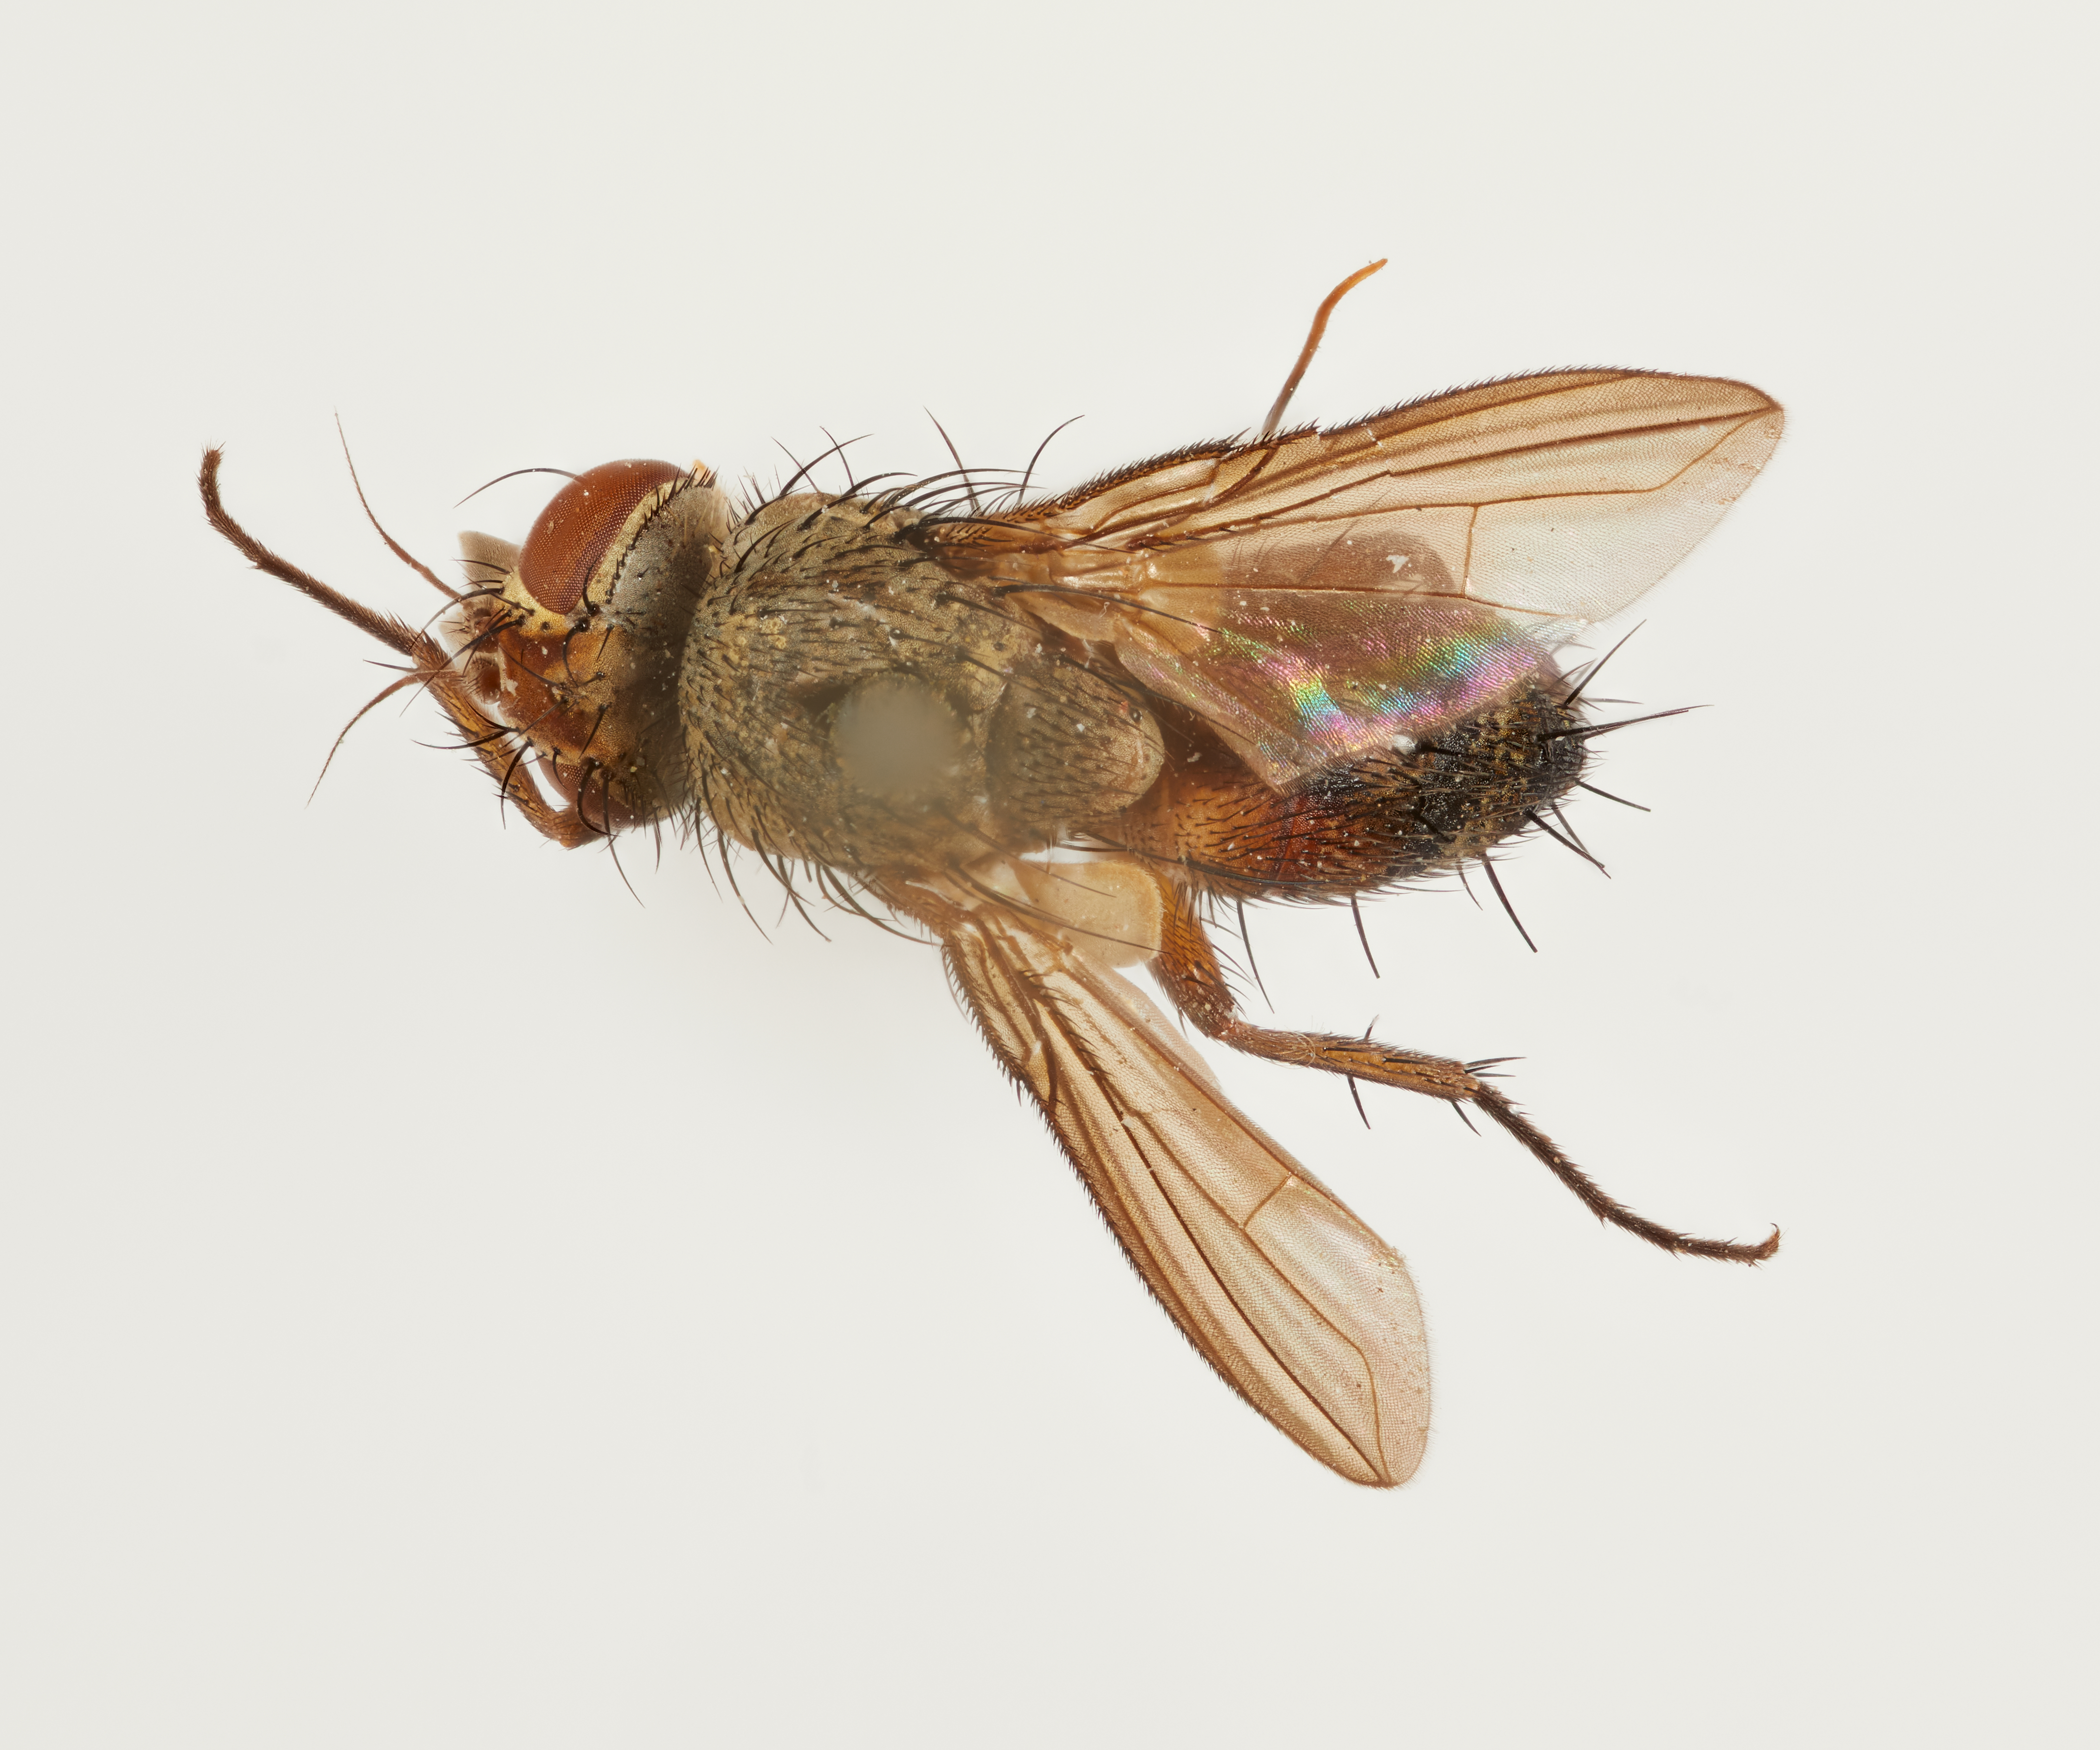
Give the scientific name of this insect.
Phantasiosiphona tropica
